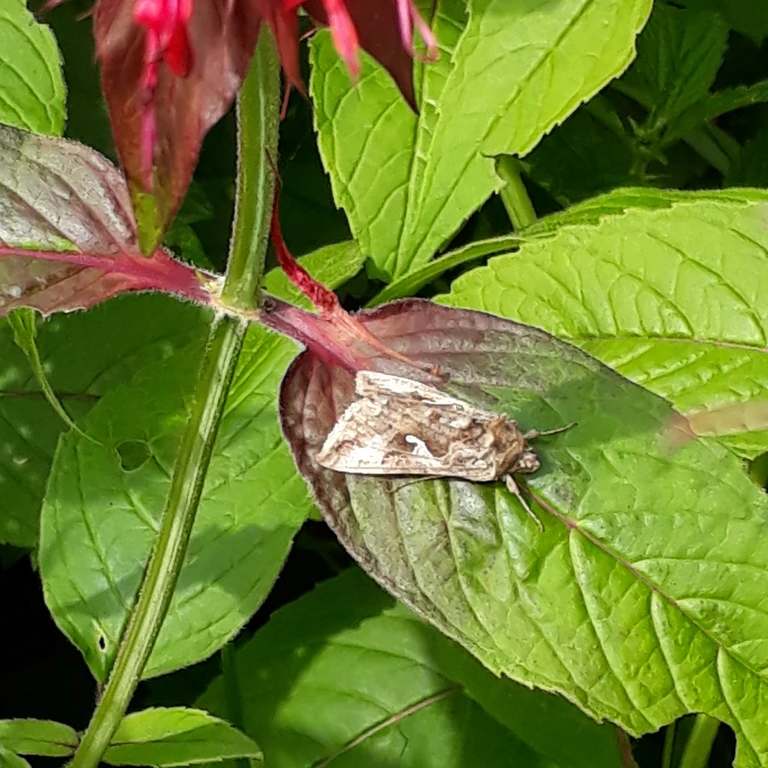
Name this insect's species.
Autographa gamma
